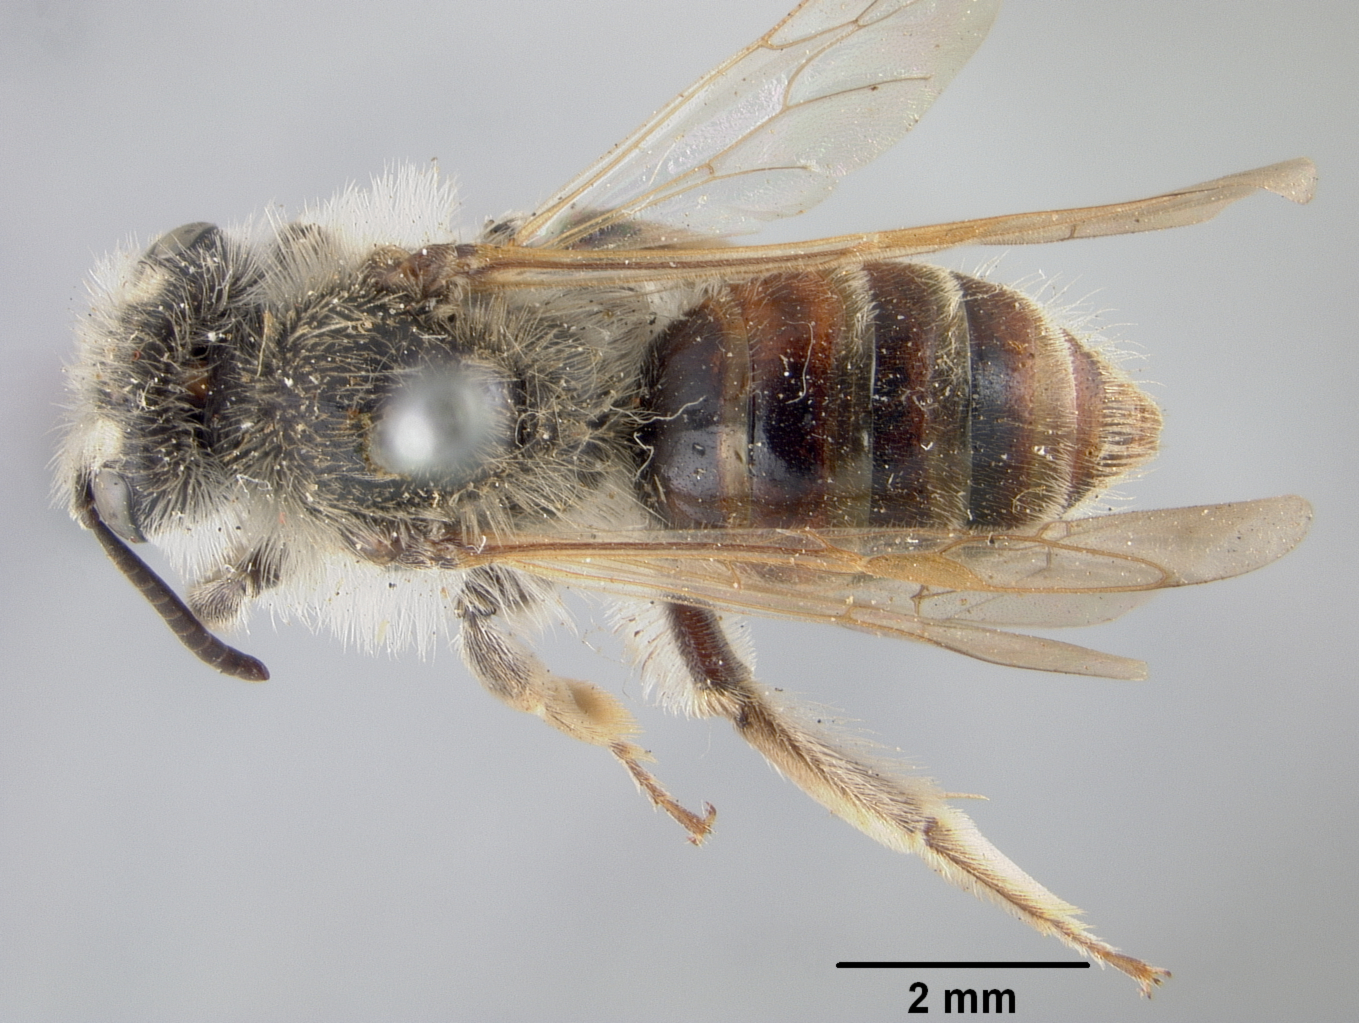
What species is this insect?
Panurgus rufocincta
